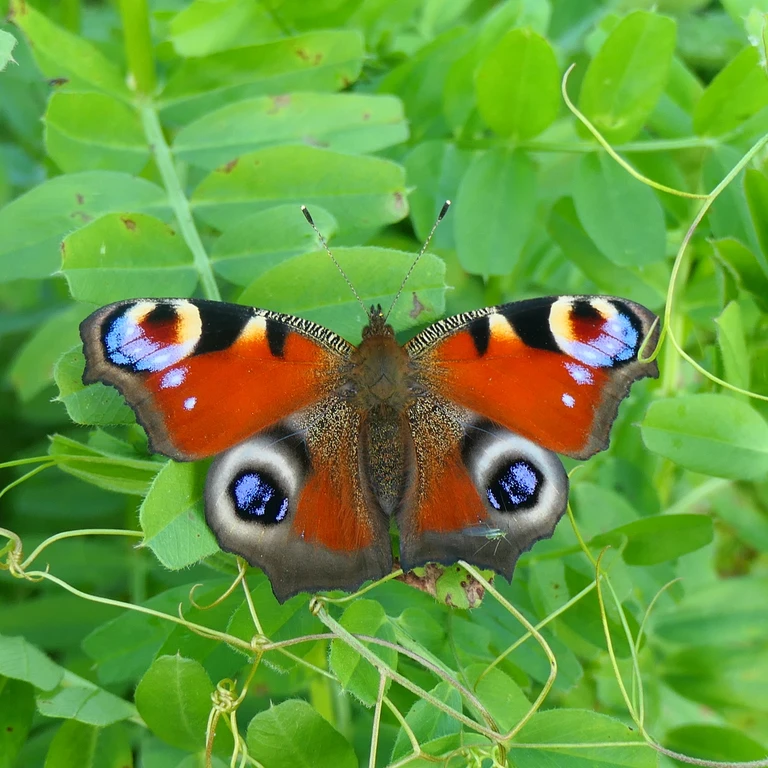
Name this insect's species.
Aglais io
